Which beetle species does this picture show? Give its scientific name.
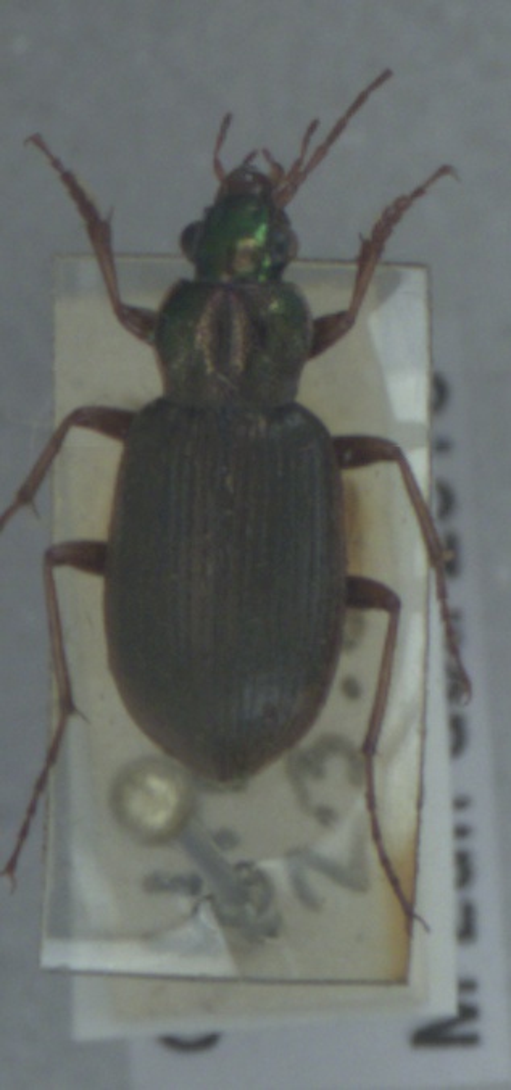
Chlaenius vestitus
